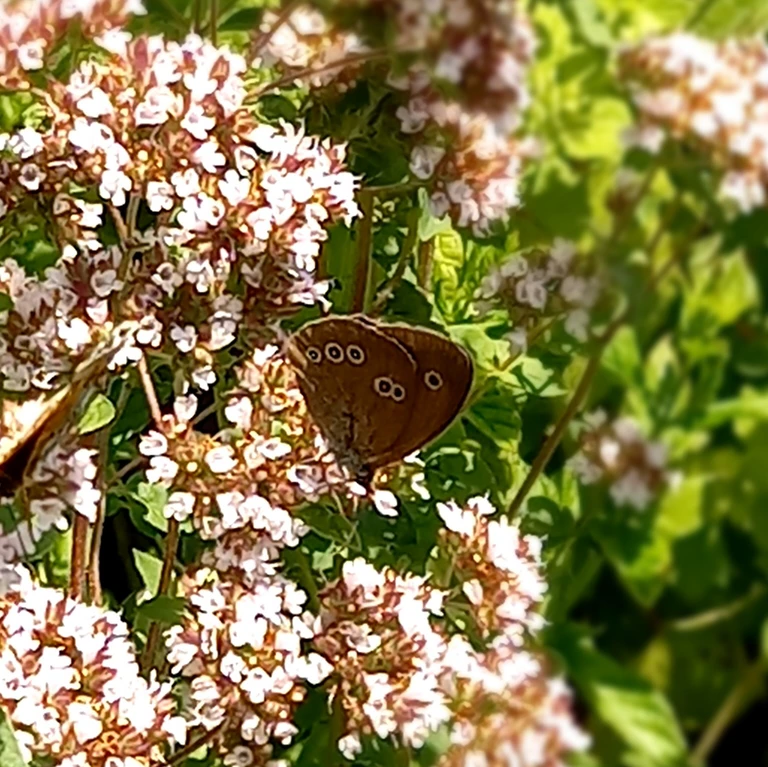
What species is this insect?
Aphantopus hyperantus
